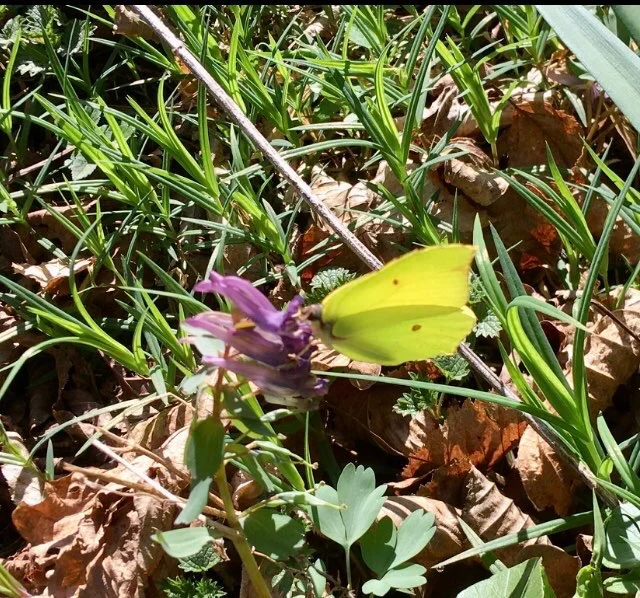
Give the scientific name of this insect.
Gonepteryx rhamni
